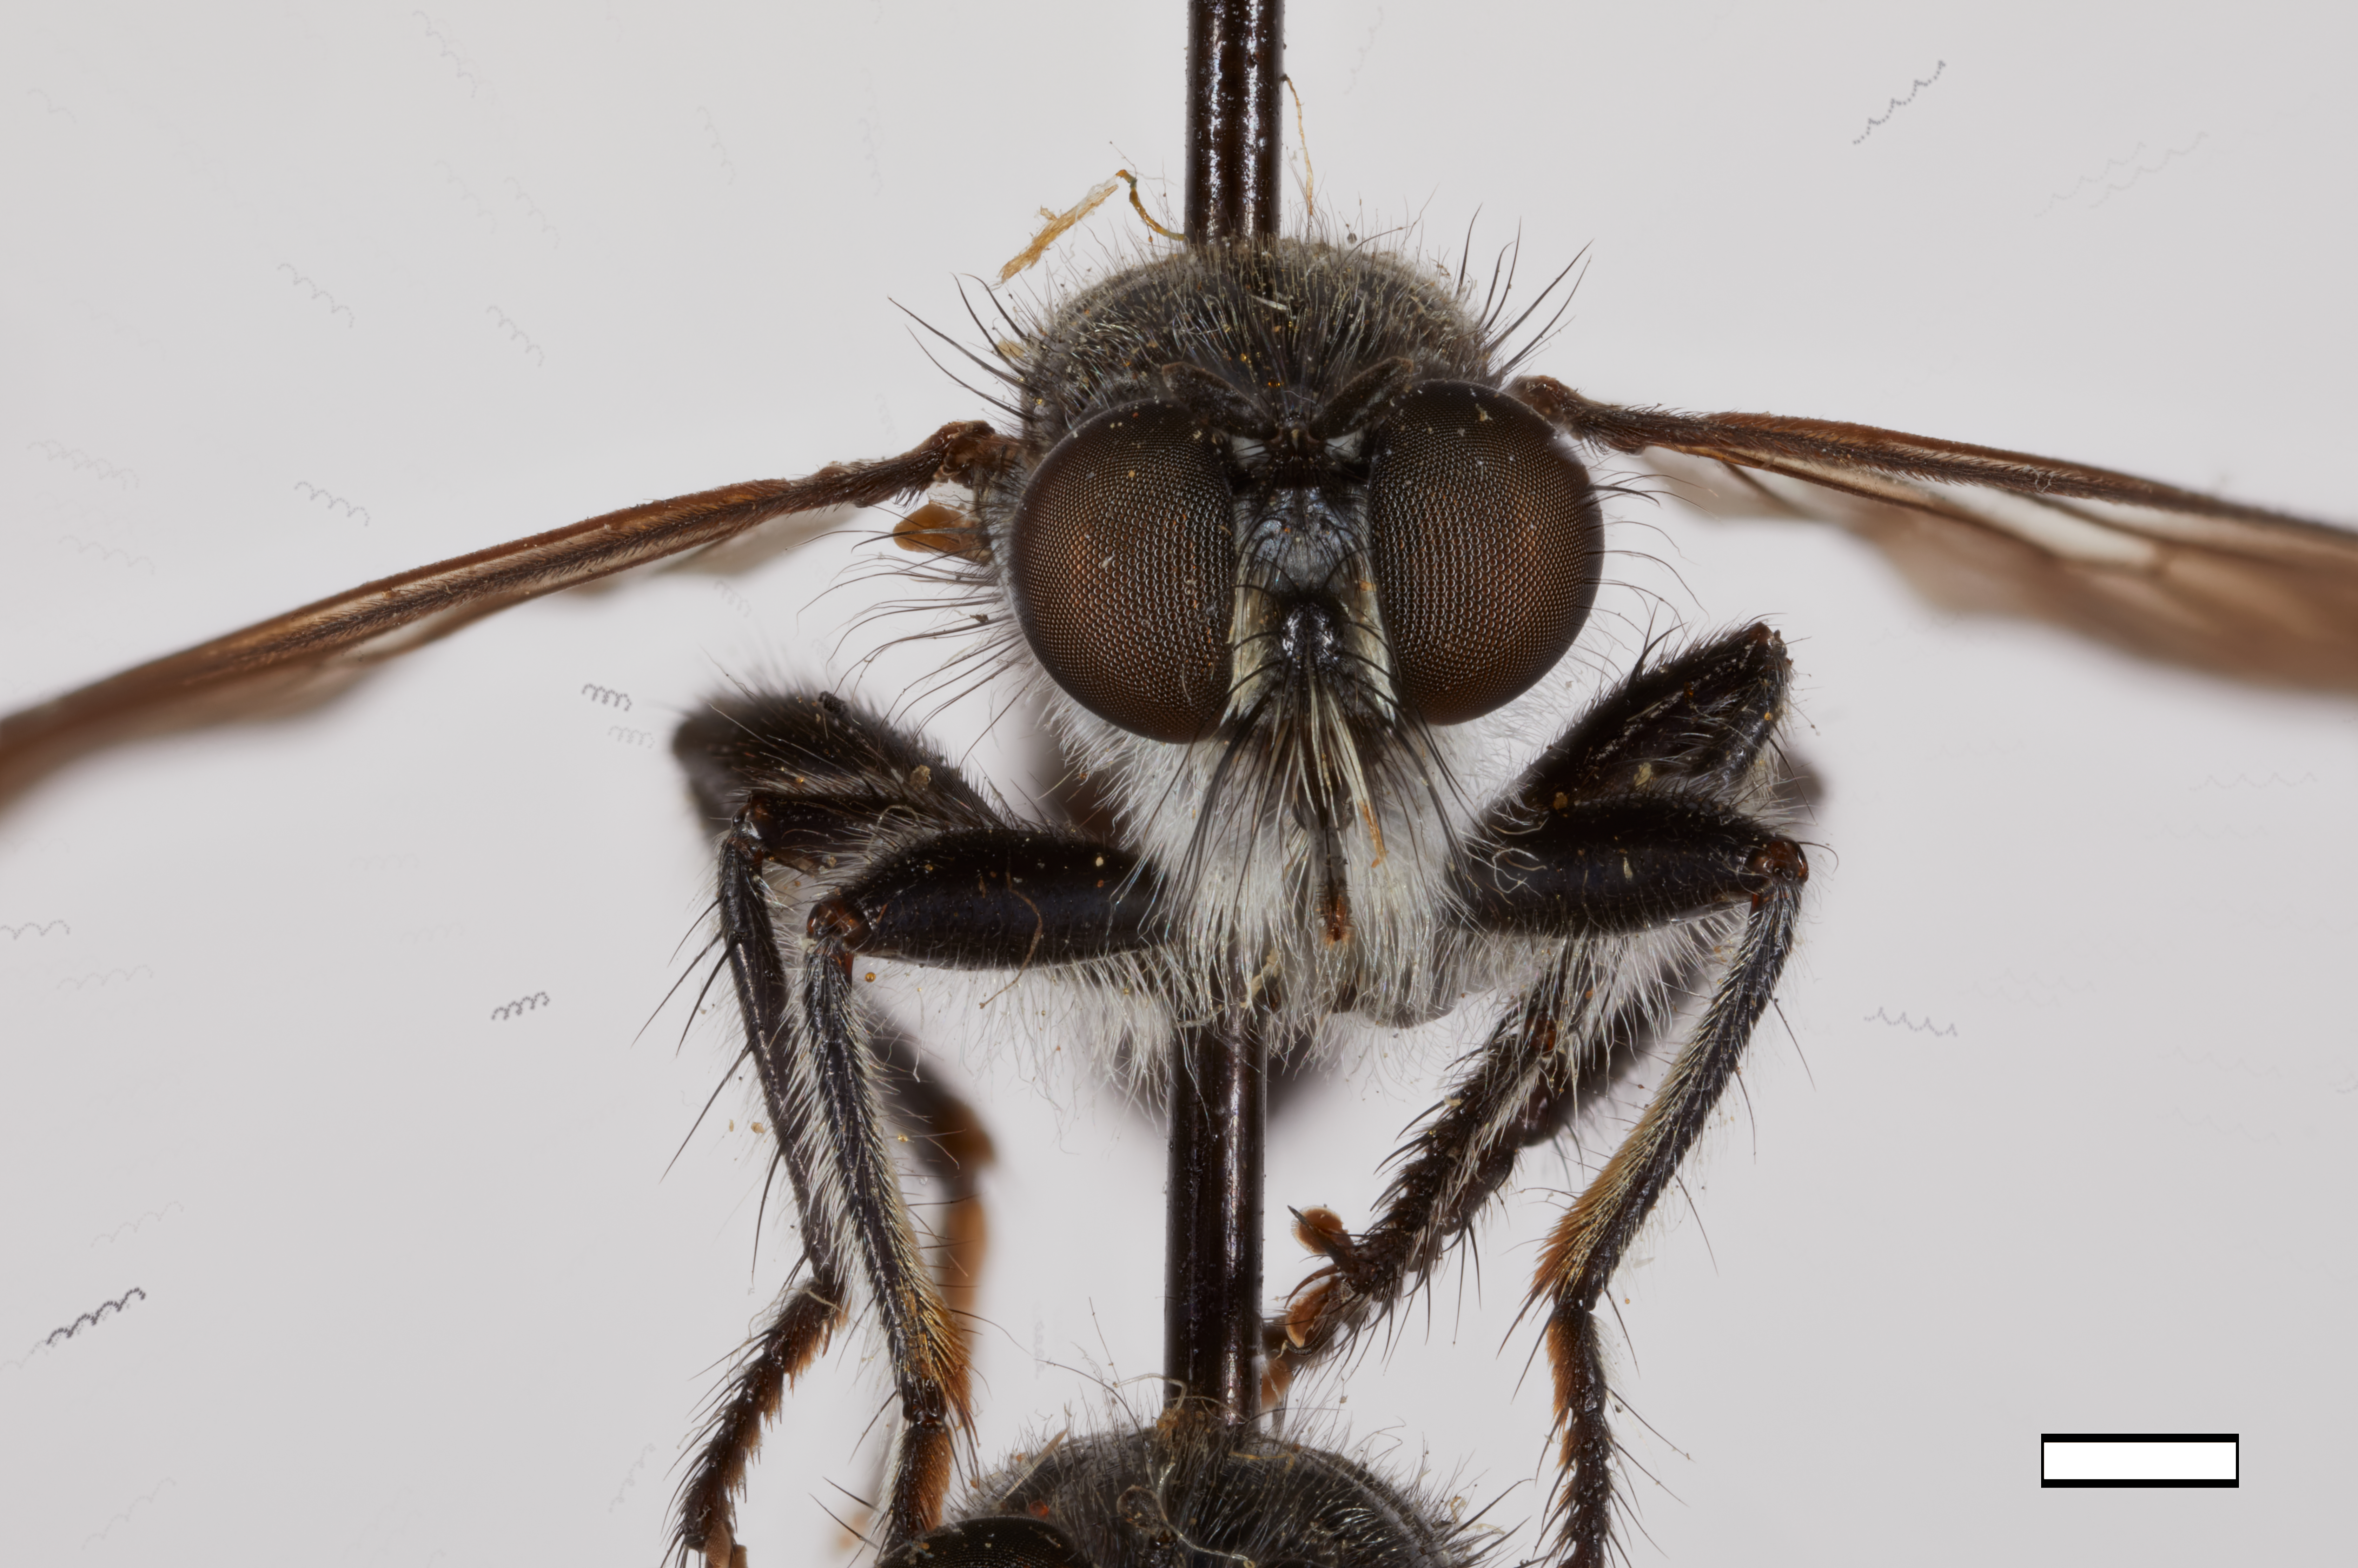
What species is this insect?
Laphria sicula
